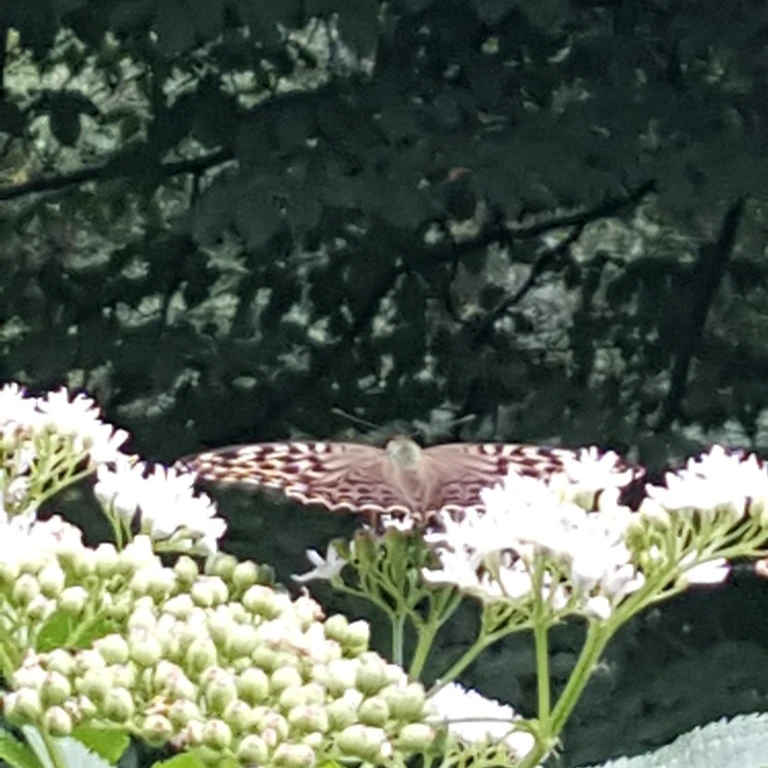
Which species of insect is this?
Argynnis paphia
